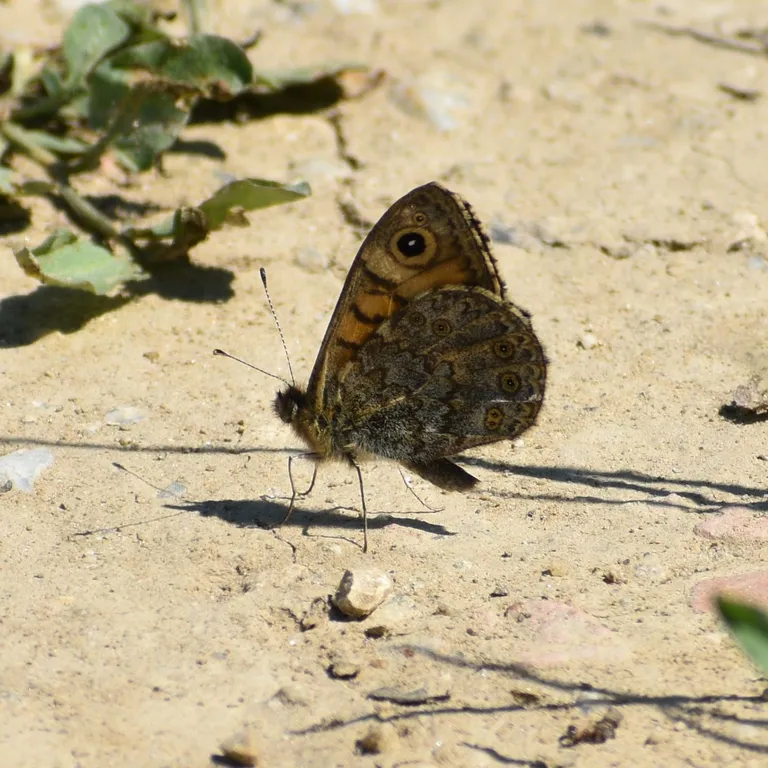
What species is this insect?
Lasiommata megera (also Pararge megera)
